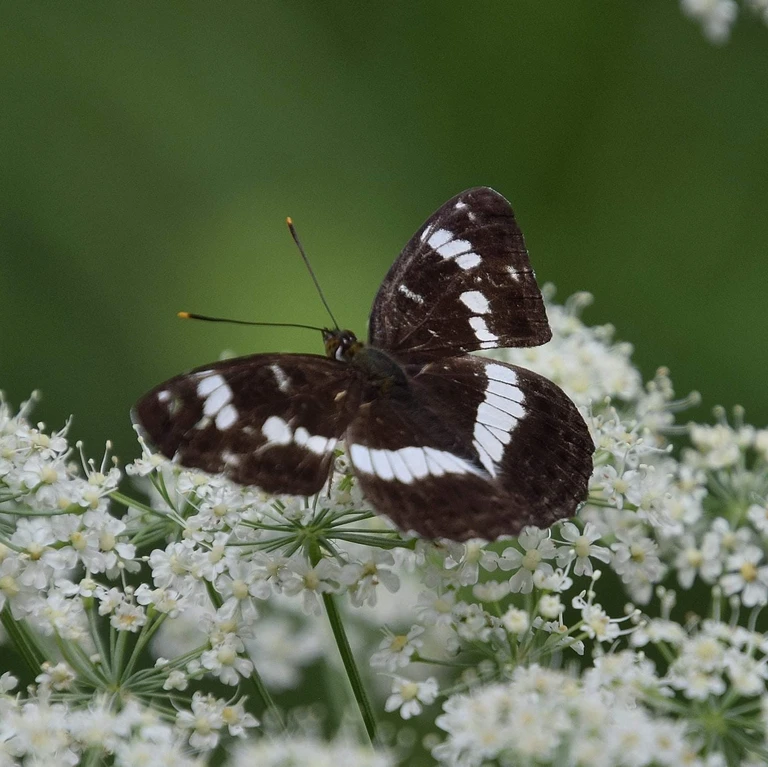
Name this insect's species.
Limenitis camilla (also Ladoga camilla)
